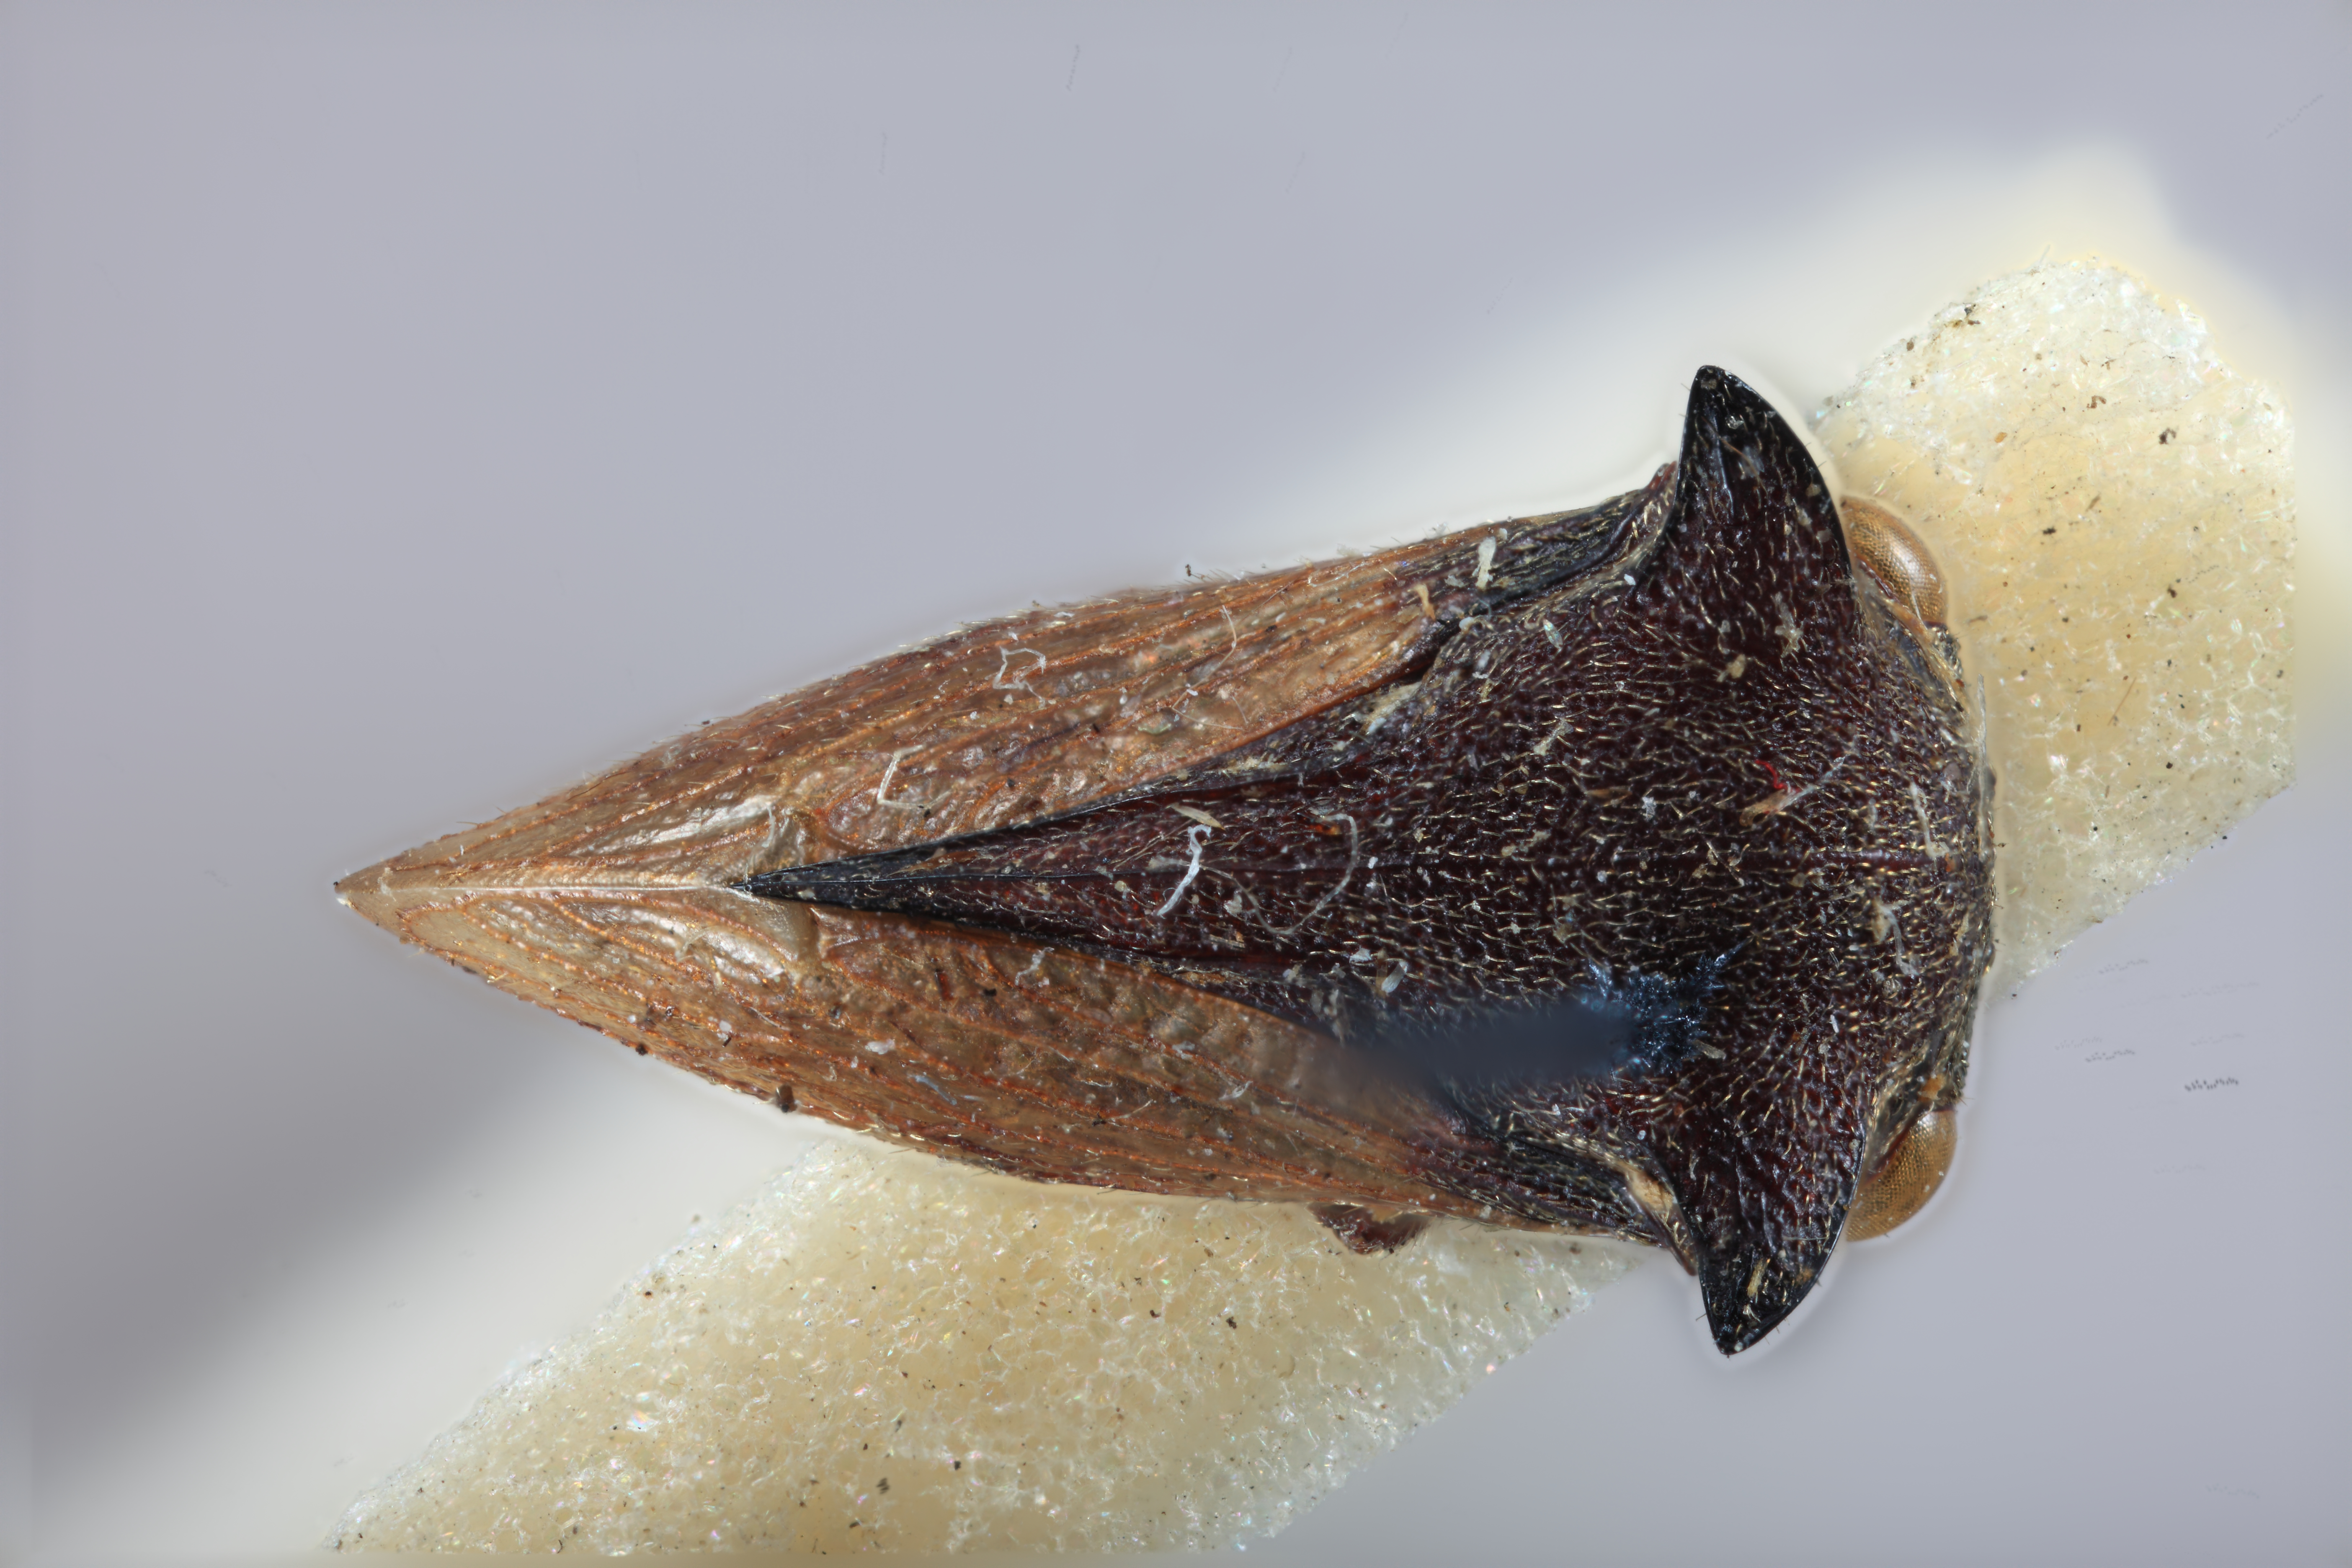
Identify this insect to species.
Tricentrus banguensis
